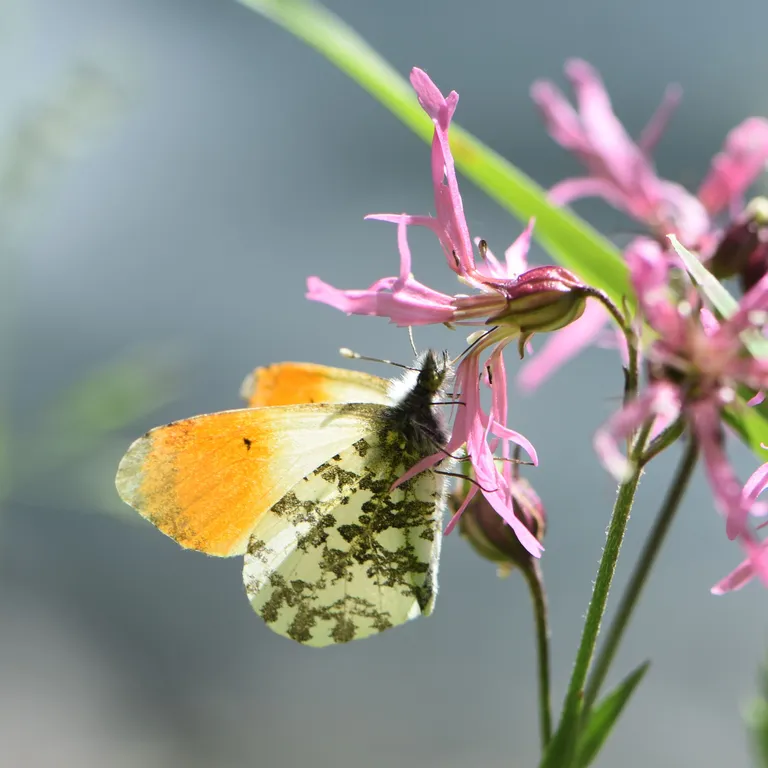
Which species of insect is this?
Anthocharis cardamines
